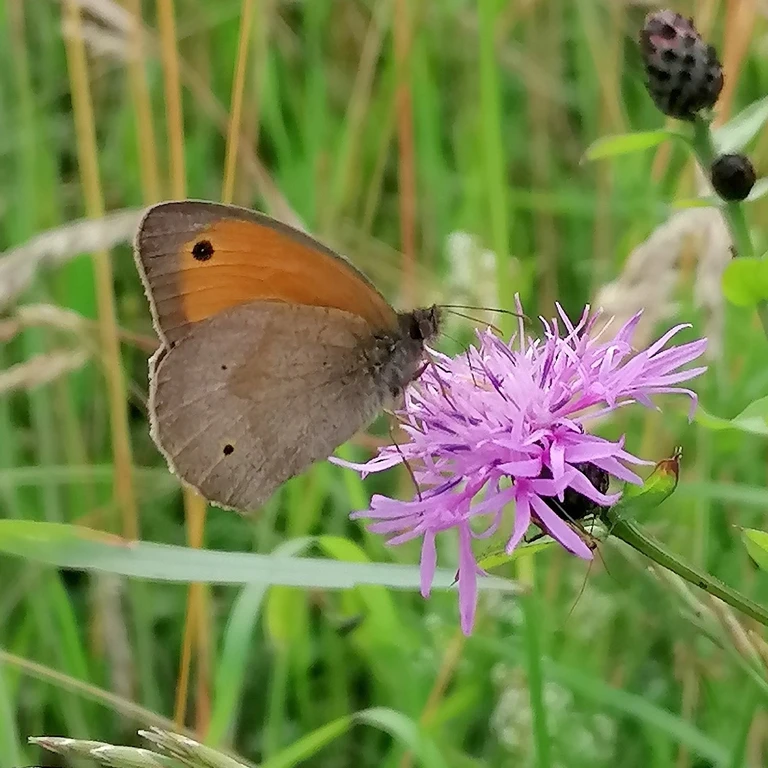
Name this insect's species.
Maniola jurtina
